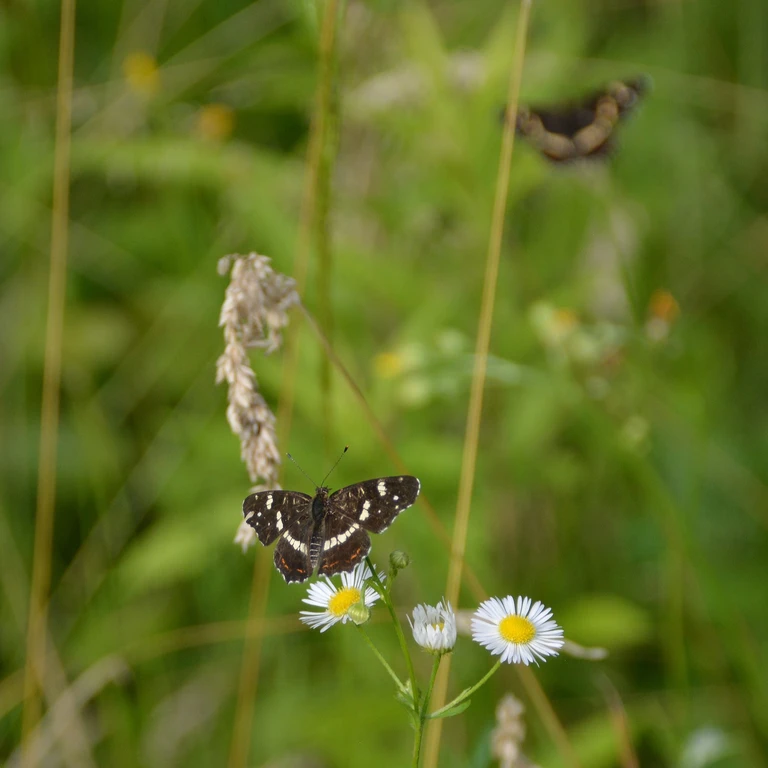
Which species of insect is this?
Araschnia levana
